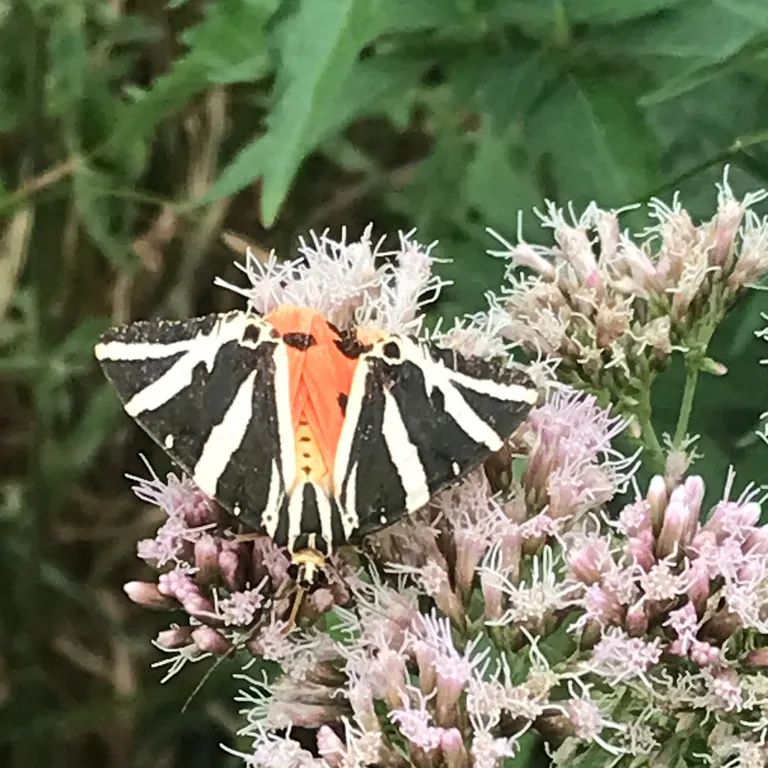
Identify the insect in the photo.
Euplagia quadripunctaria
